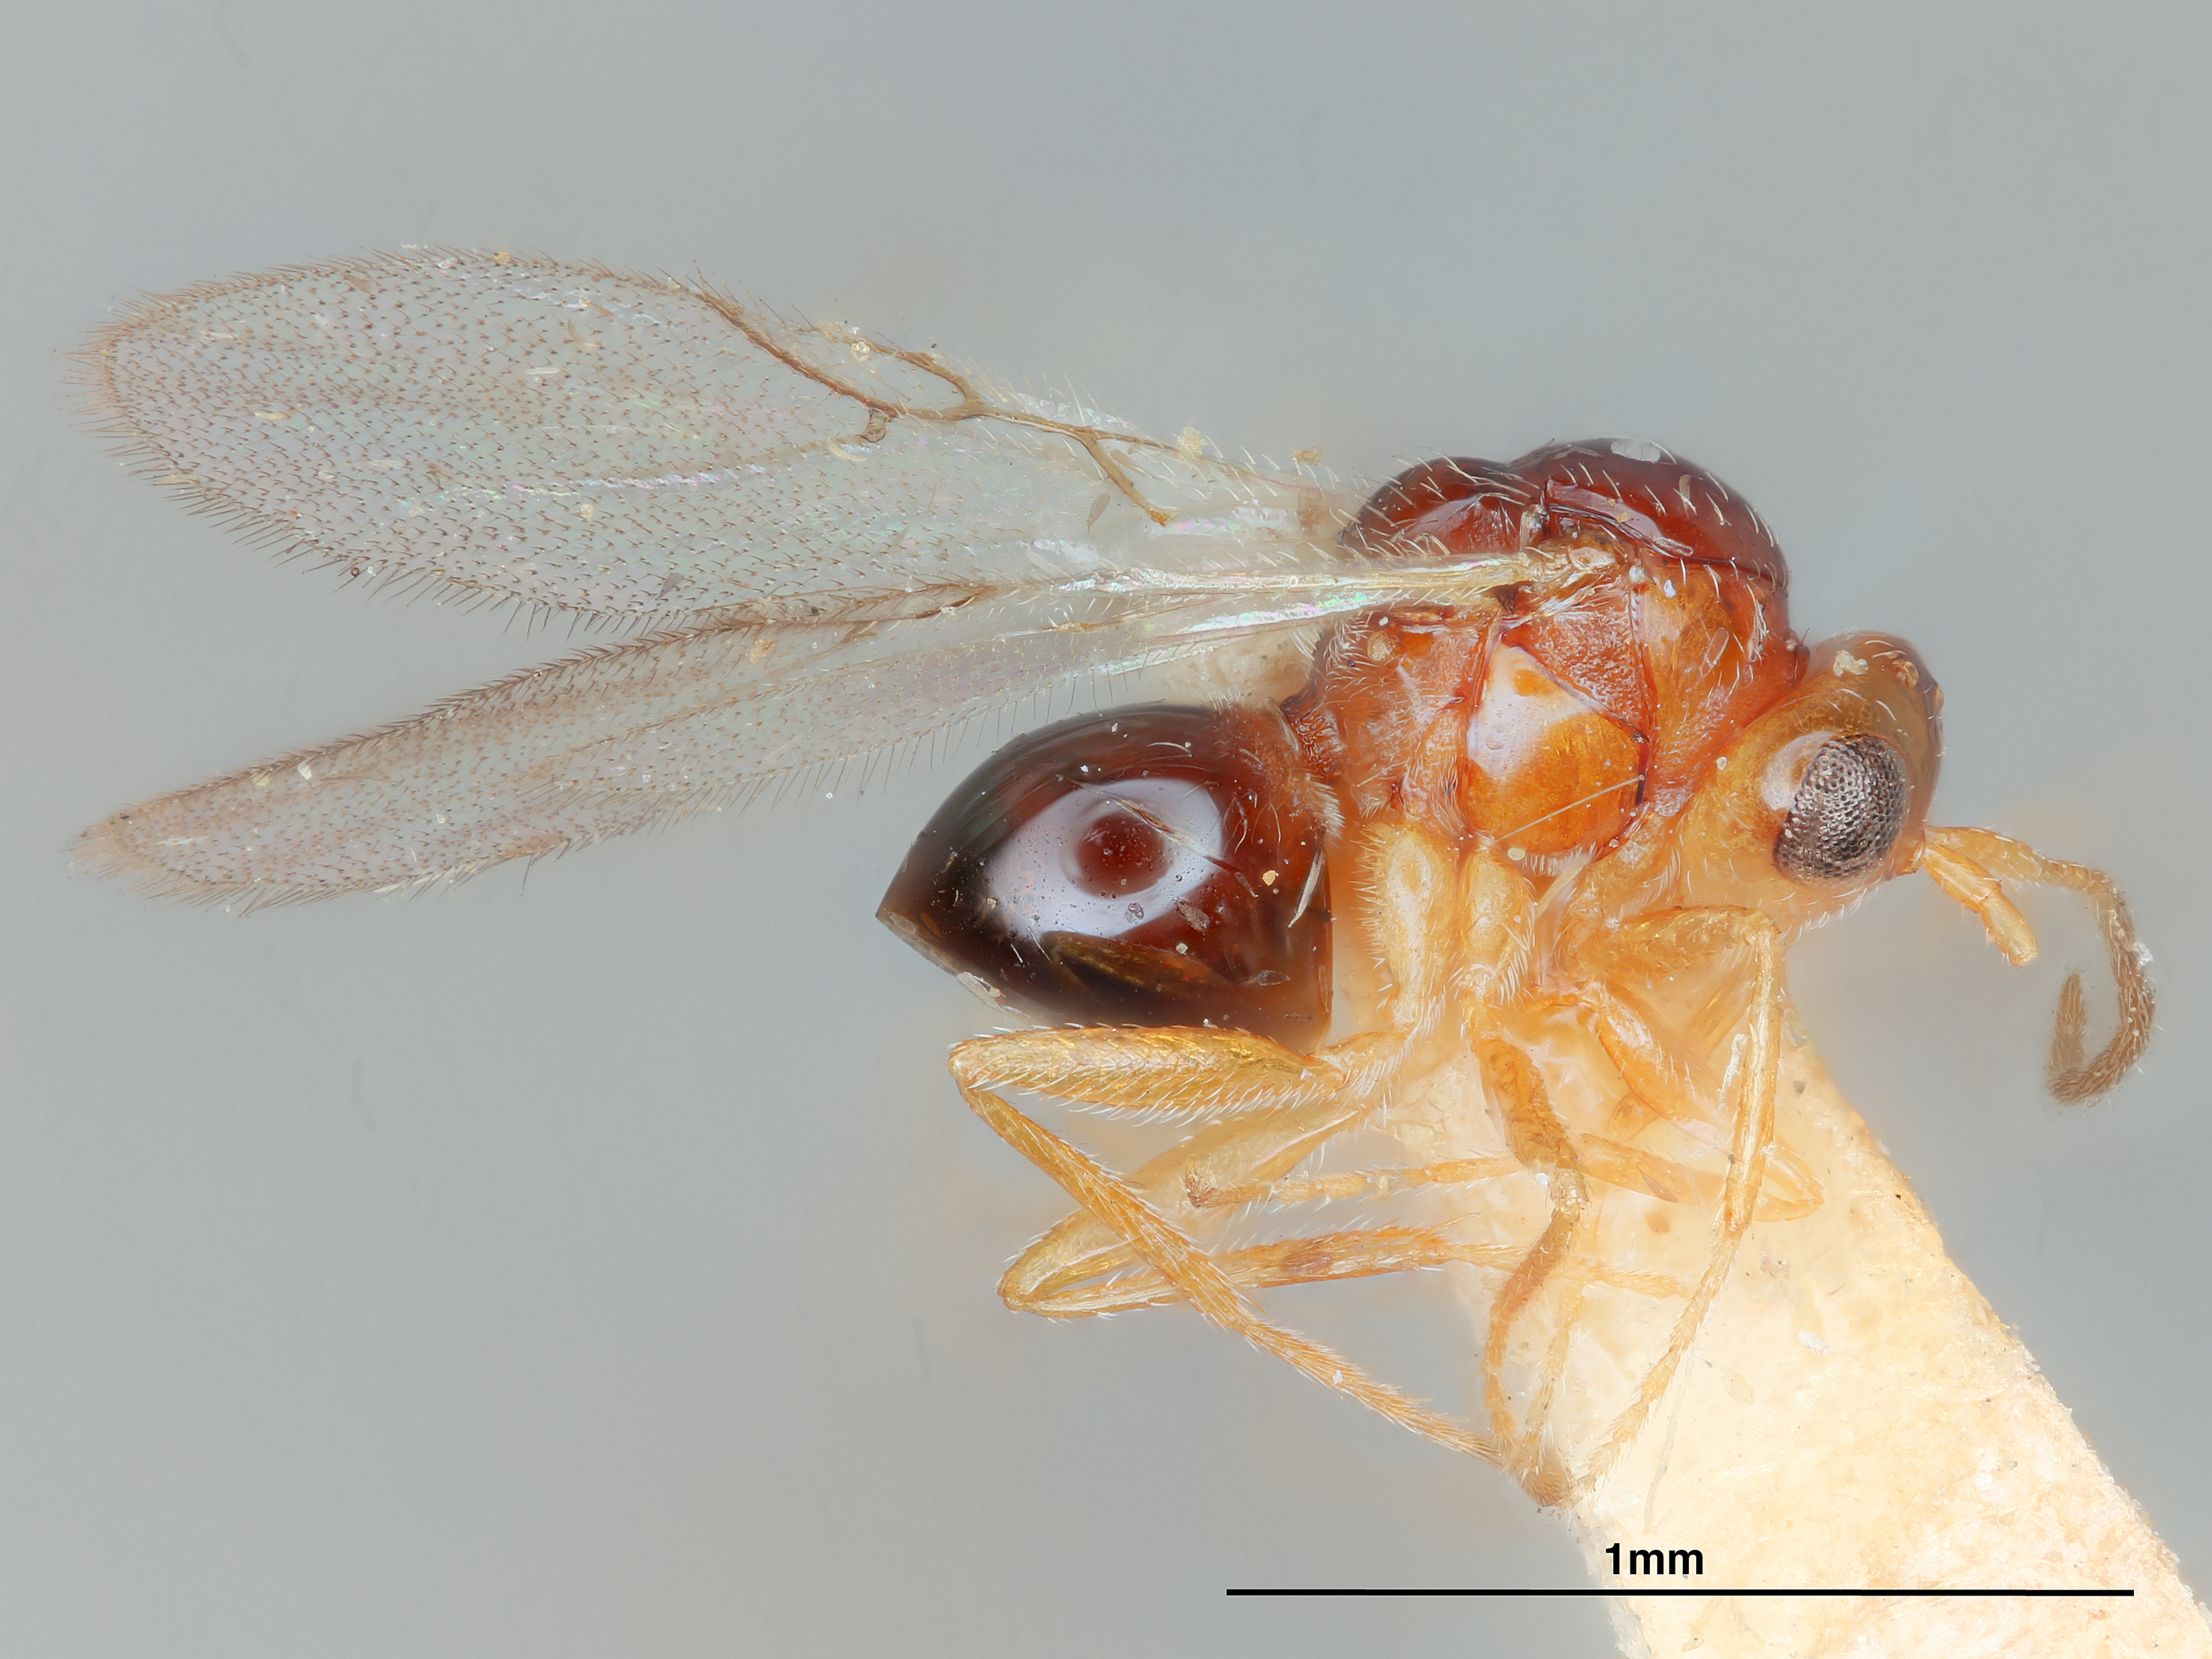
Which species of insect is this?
Alloxysta rufipleura
